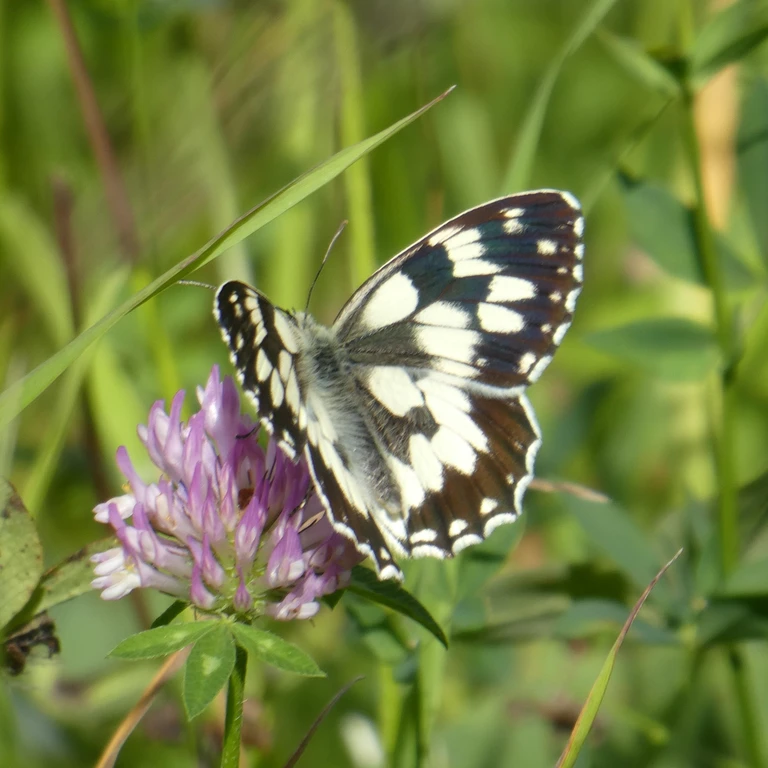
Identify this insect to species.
Melanargia galathea
